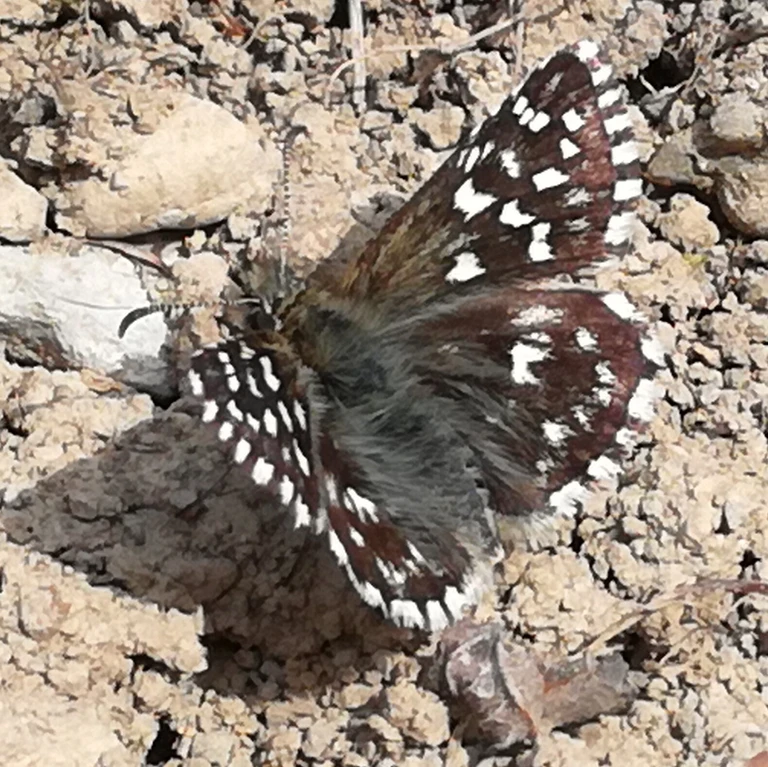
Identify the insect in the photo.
Pyrgus malvae
